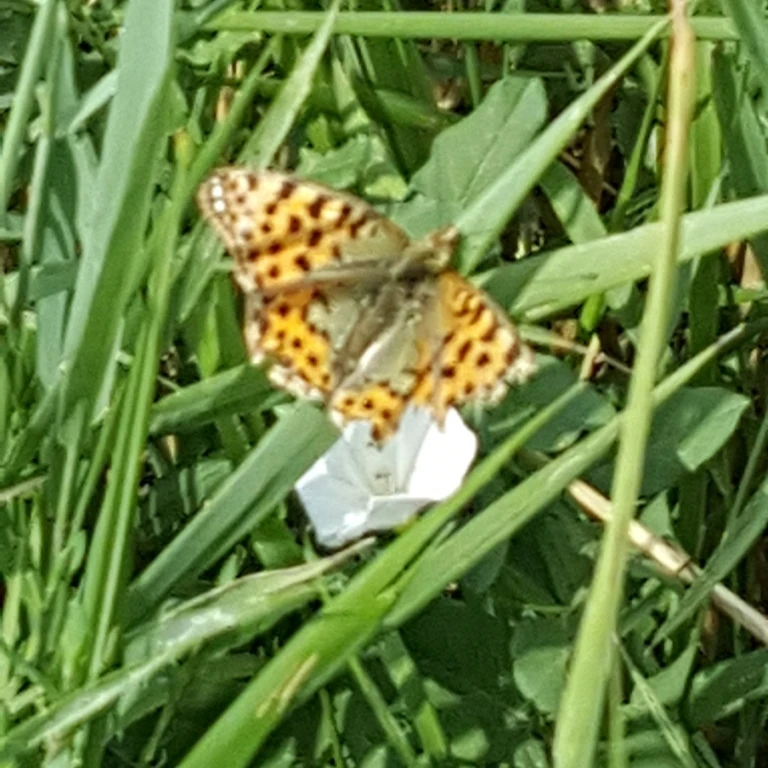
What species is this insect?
Issoria lathonia
